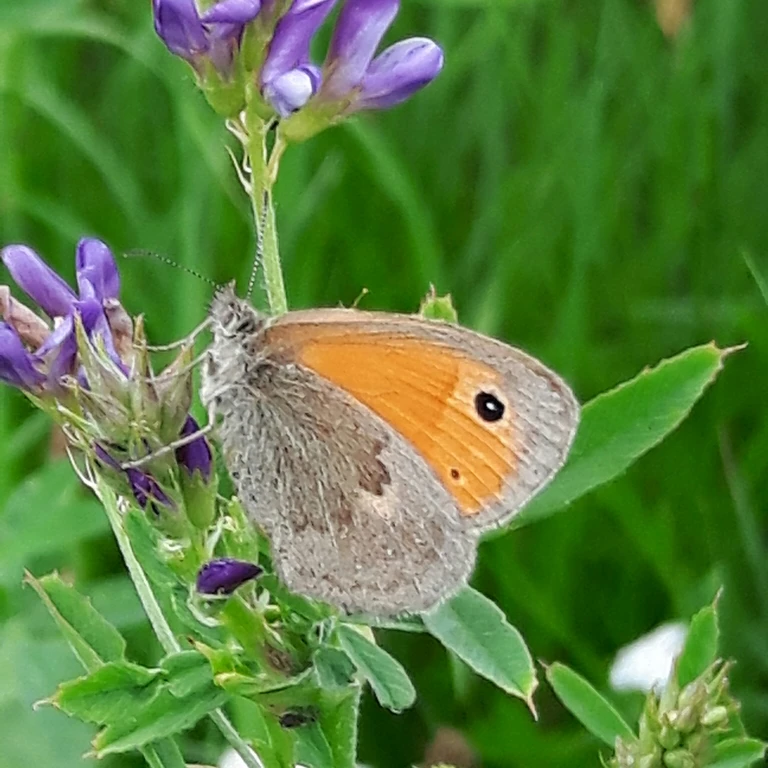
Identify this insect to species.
Coenonympha pamphilus
